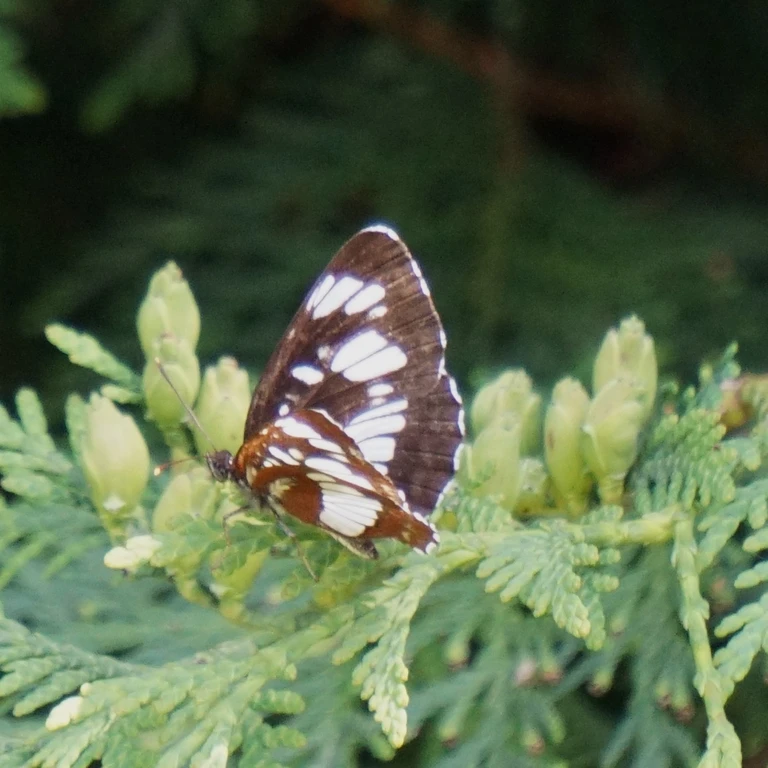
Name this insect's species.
Neptis rivularis
